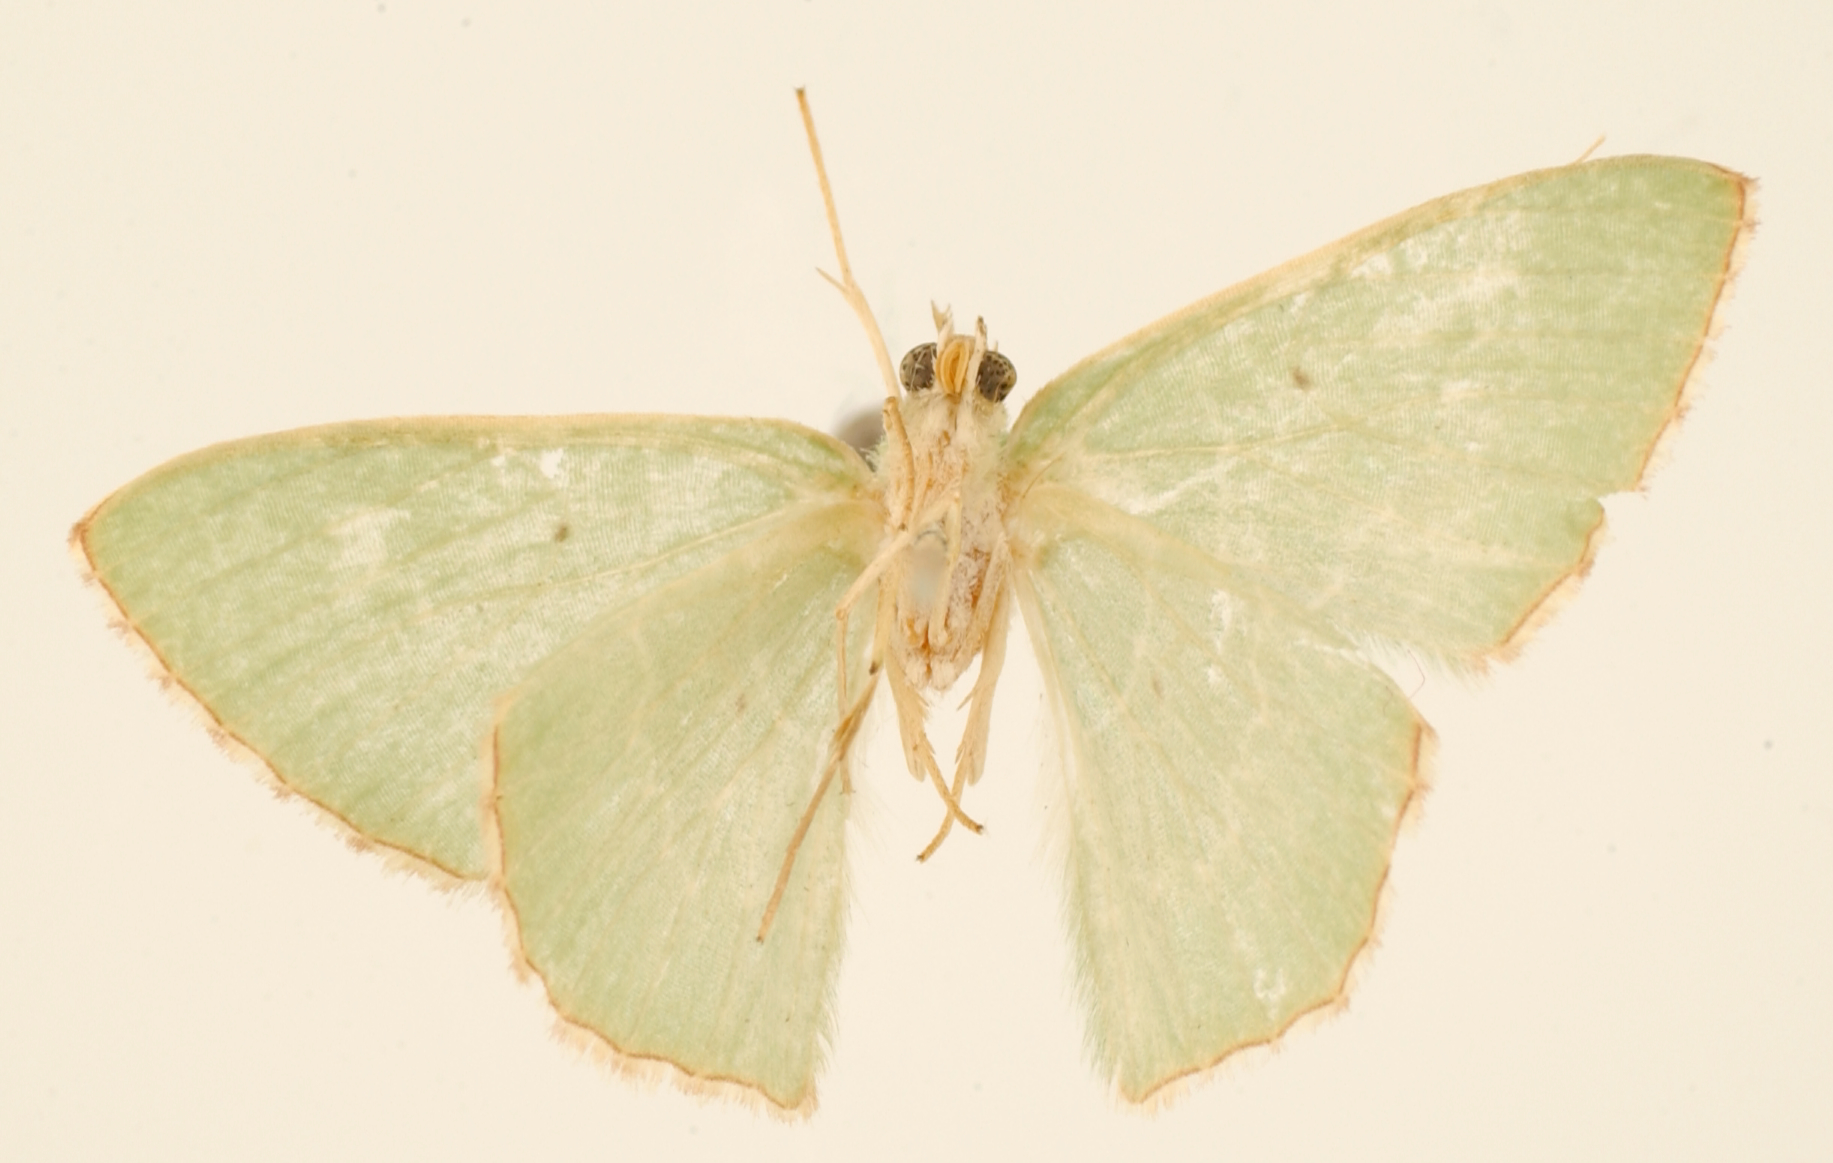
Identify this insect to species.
Geometra xaliria
